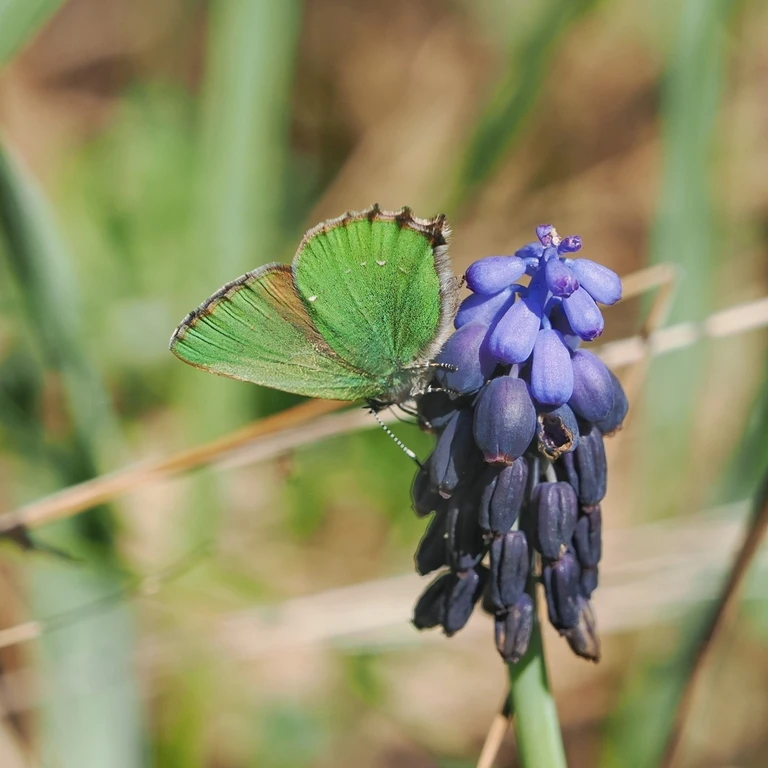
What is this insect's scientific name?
Callophrys rubi
